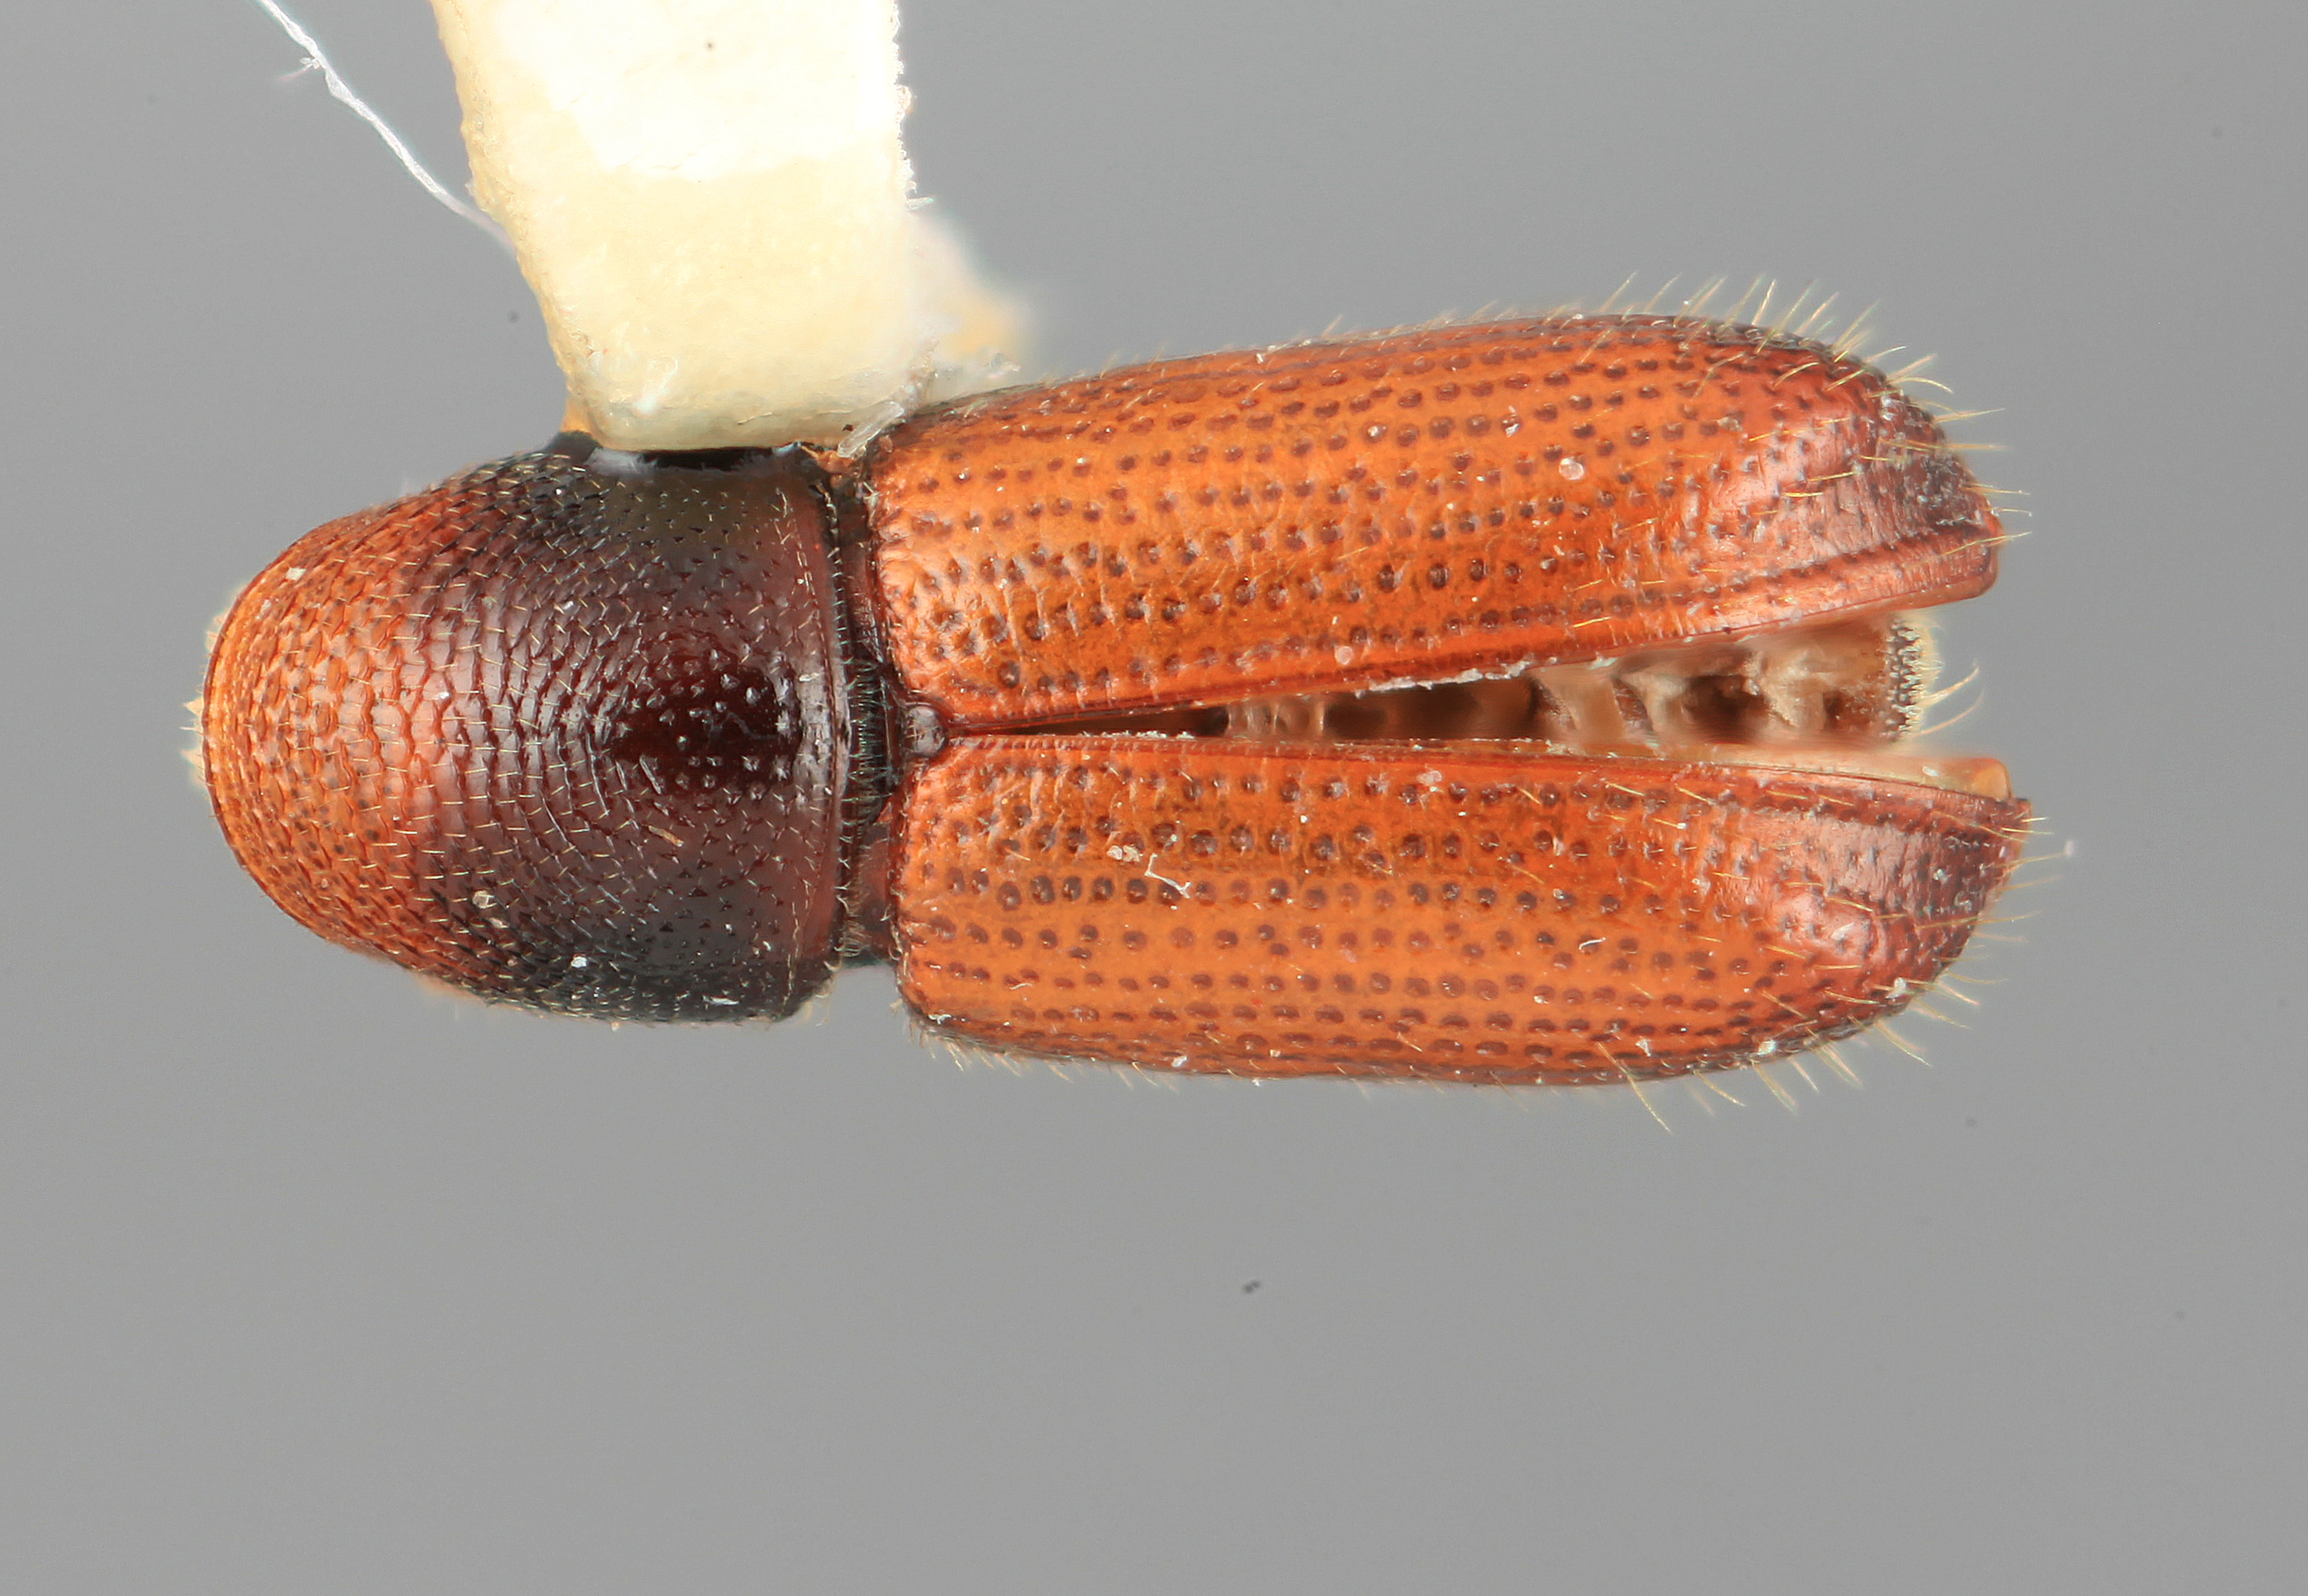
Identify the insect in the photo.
Araptus frontalis
